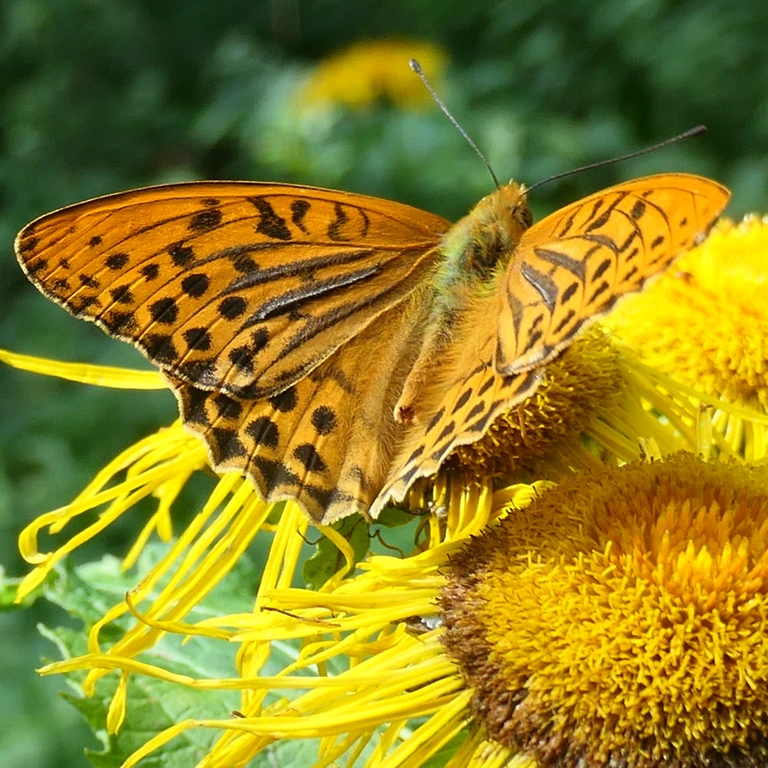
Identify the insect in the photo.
Argynnis paphia
